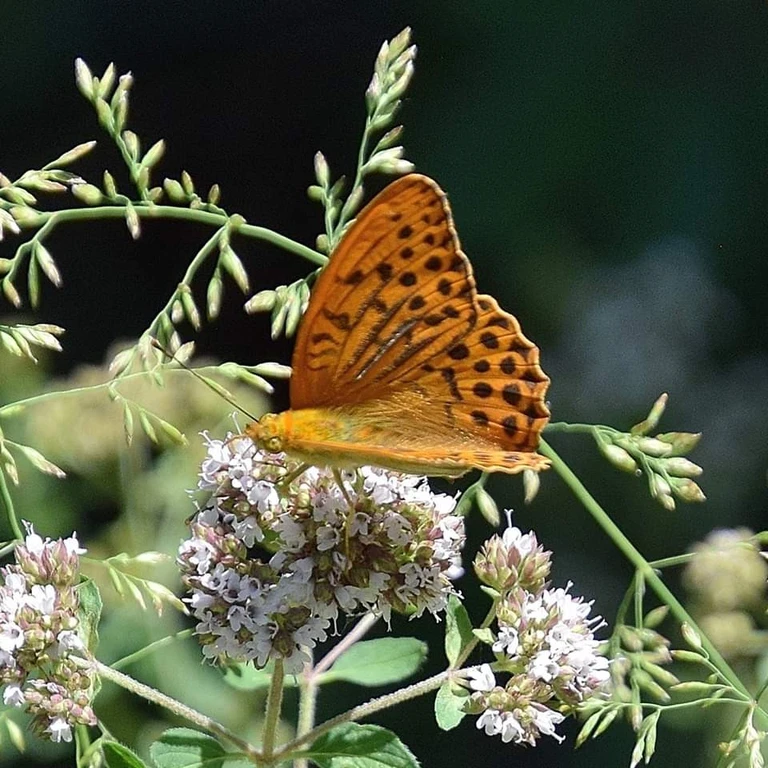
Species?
Argynnis paphia
